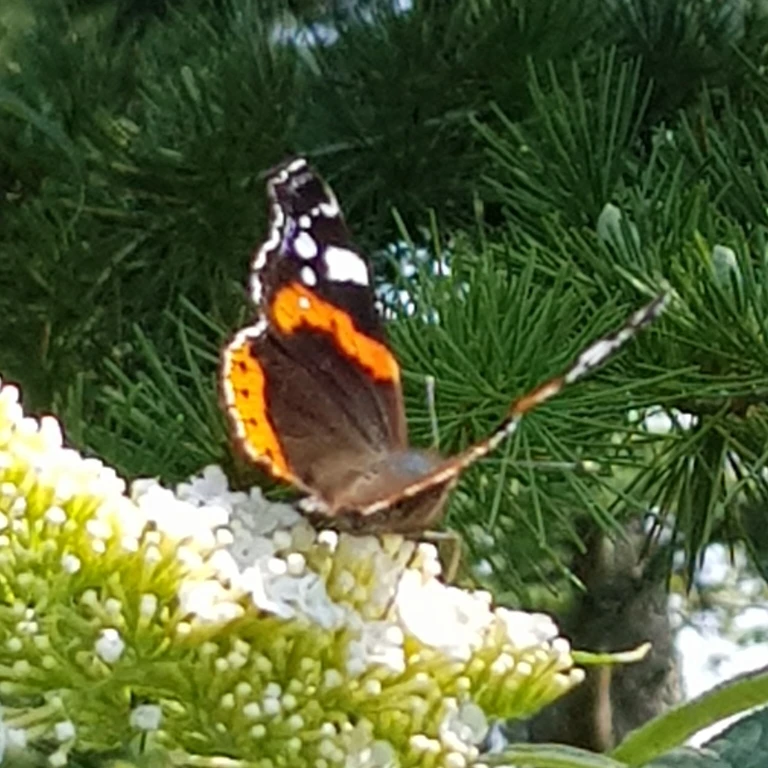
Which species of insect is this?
Vanessa atalanta
